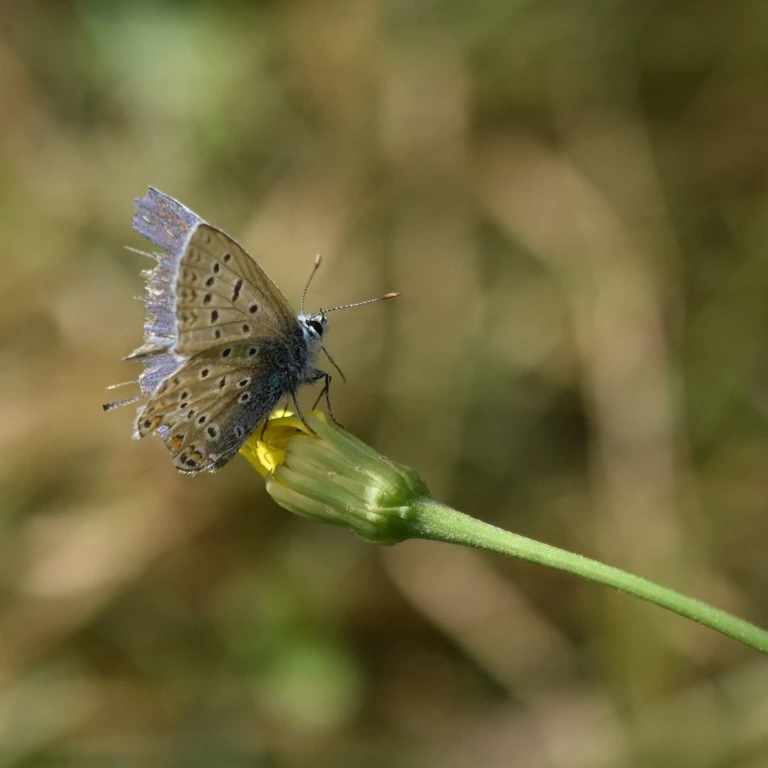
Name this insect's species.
Polyommatus icarus
